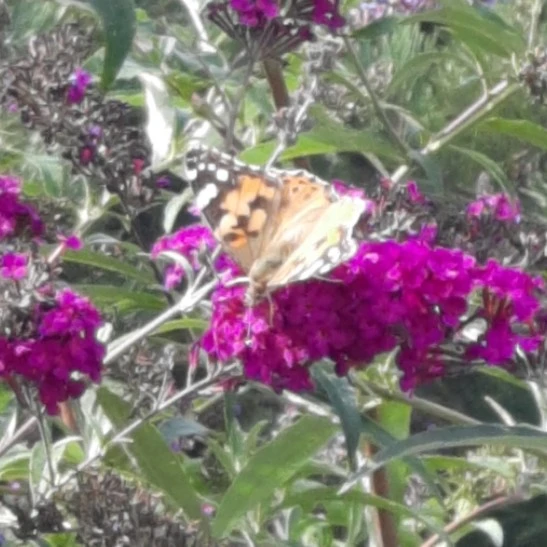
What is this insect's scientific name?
Vanessa cardui
